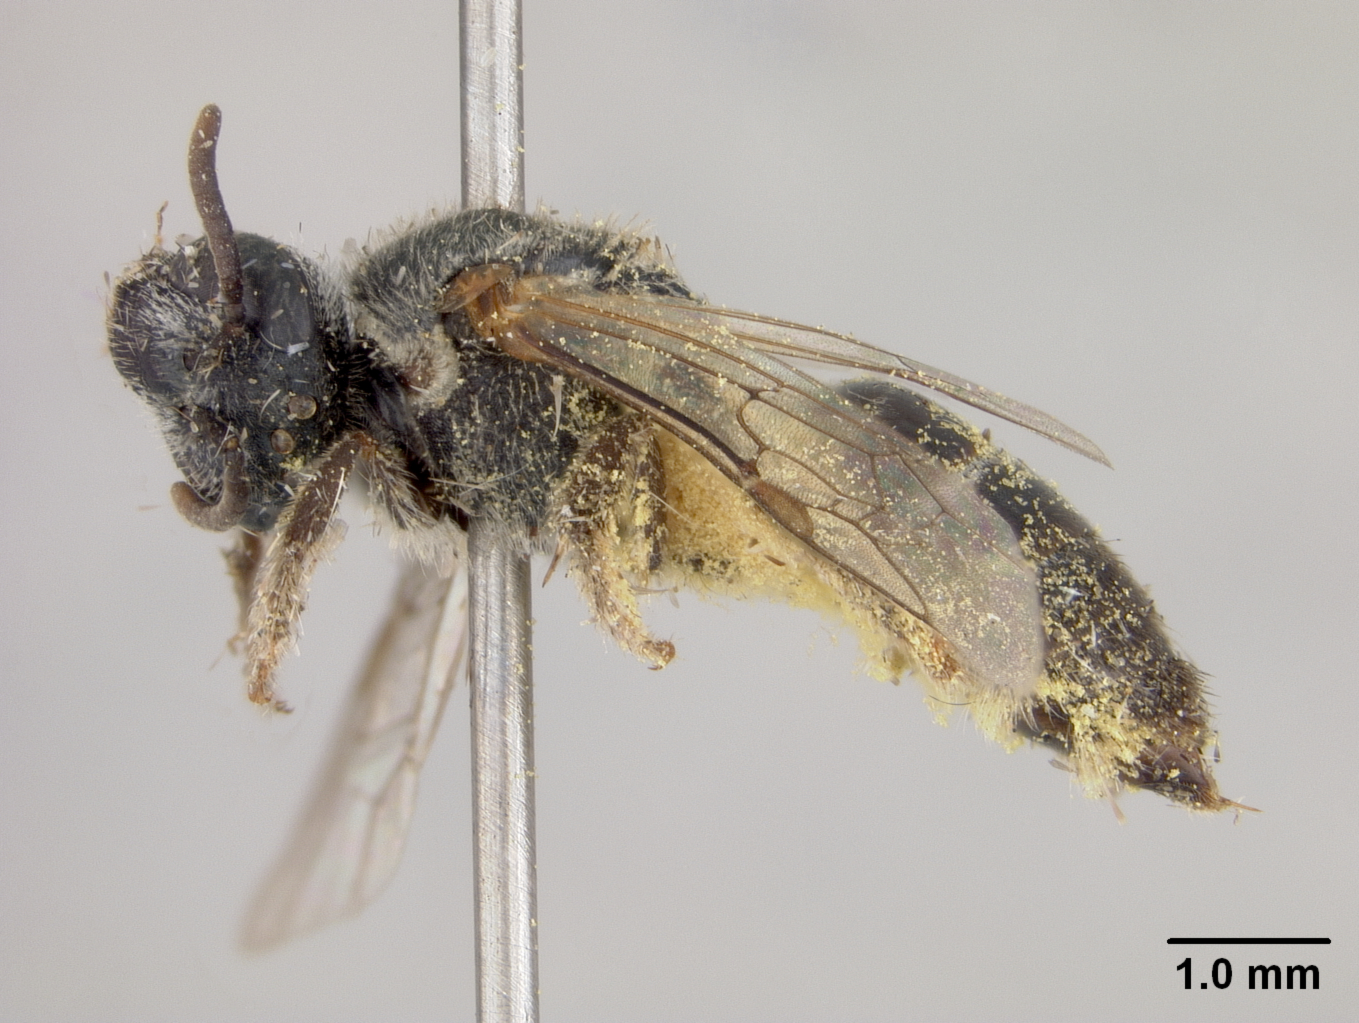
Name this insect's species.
Lasioglossum nakhlauense
